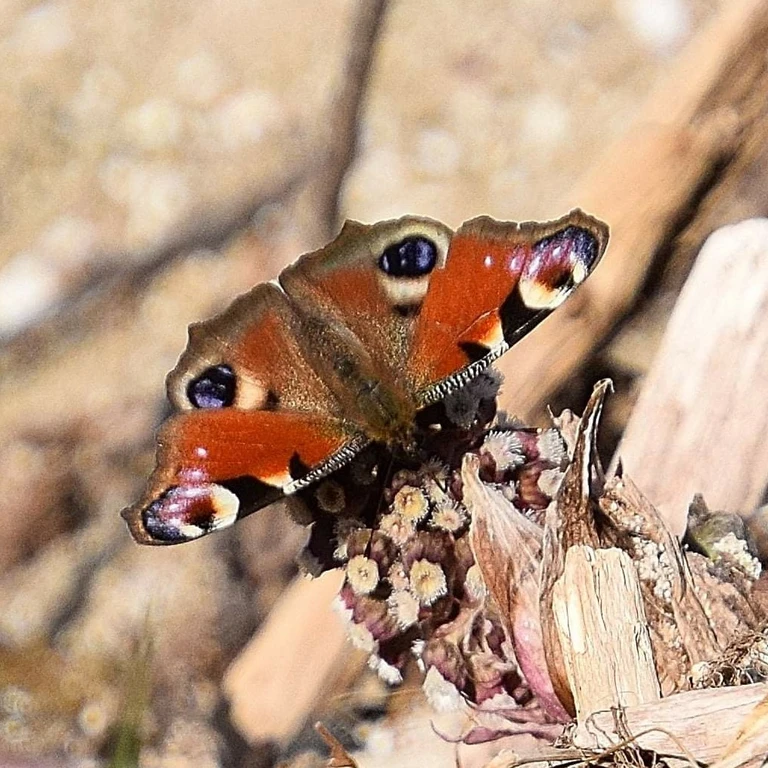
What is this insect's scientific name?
Aglais io
